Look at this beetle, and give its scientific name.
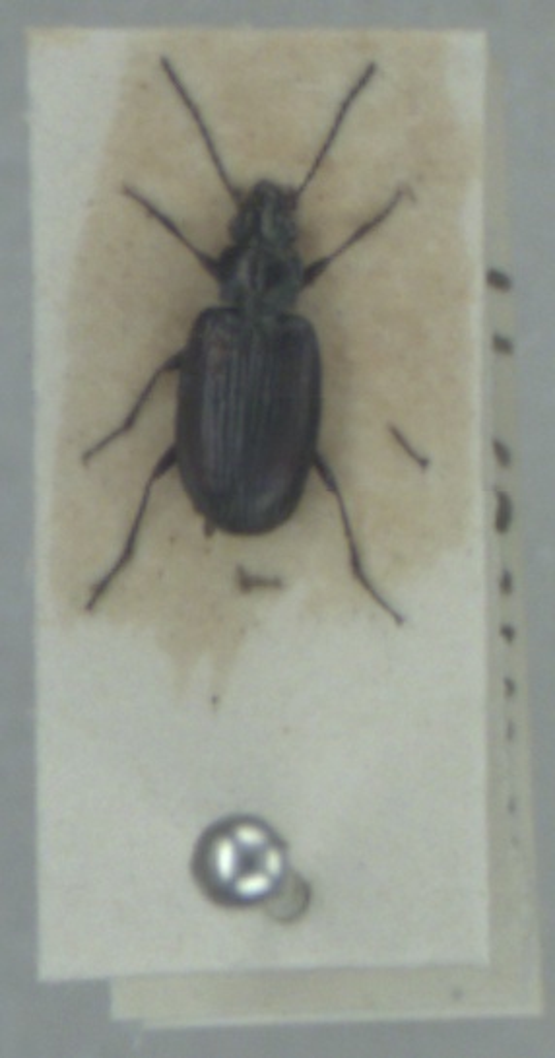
Bembidion prasinum
